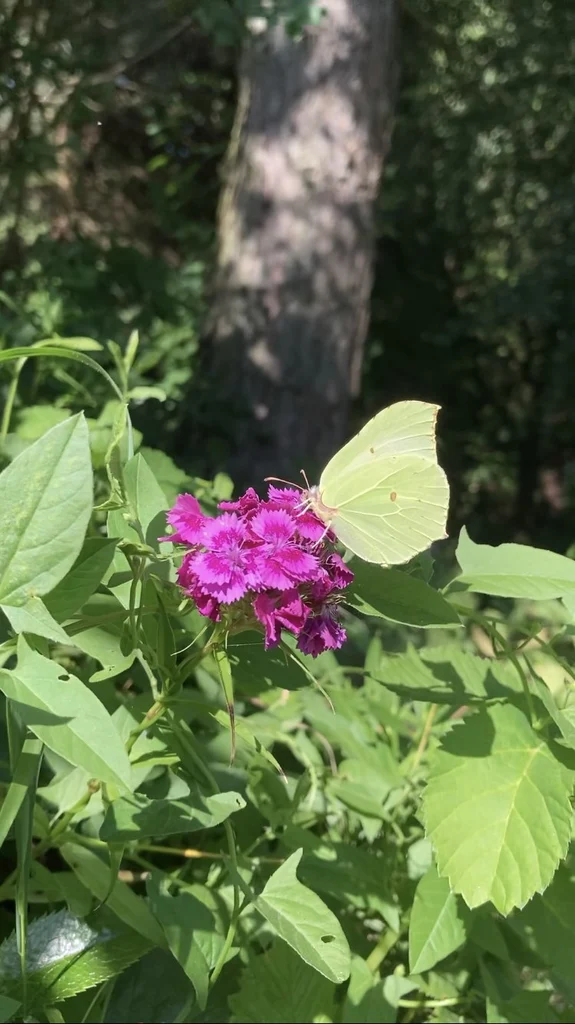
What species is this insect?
Gonepteryx rhamni
